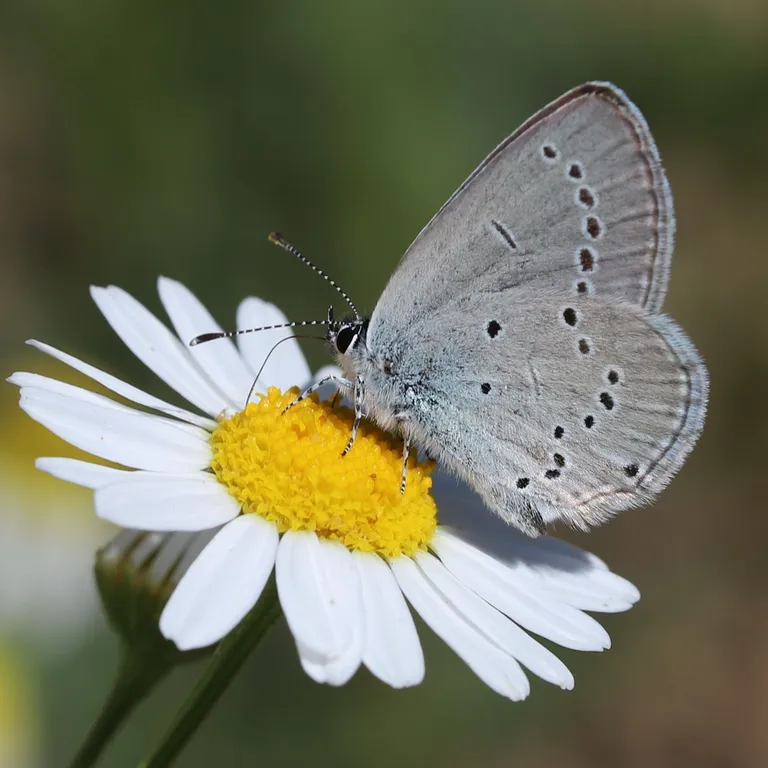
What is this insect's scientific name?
Cupido minimus
